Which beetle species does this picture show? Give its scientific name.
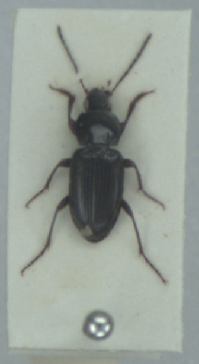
Pterostichus vernalis
